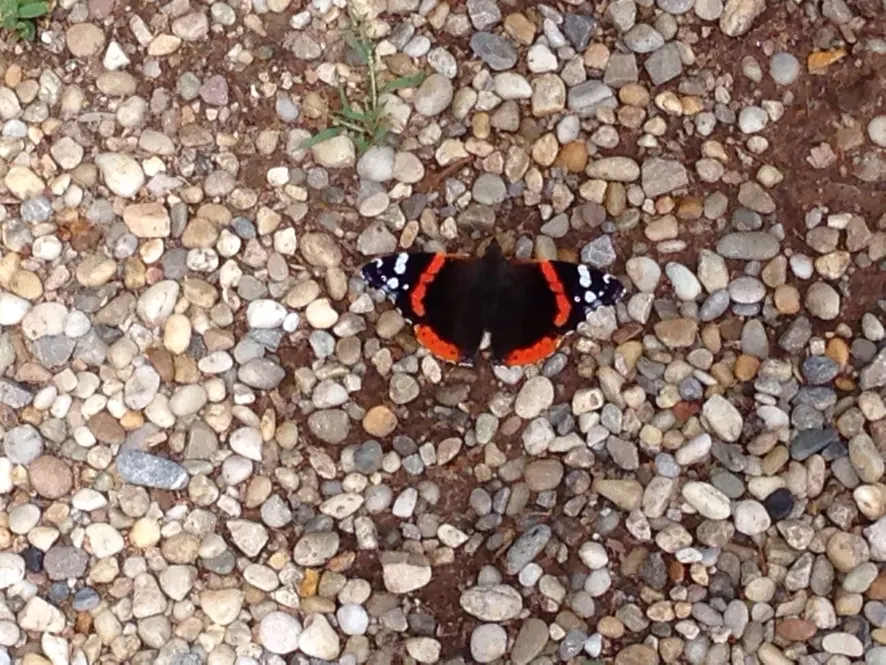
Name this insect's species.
Vanessa atalanta
